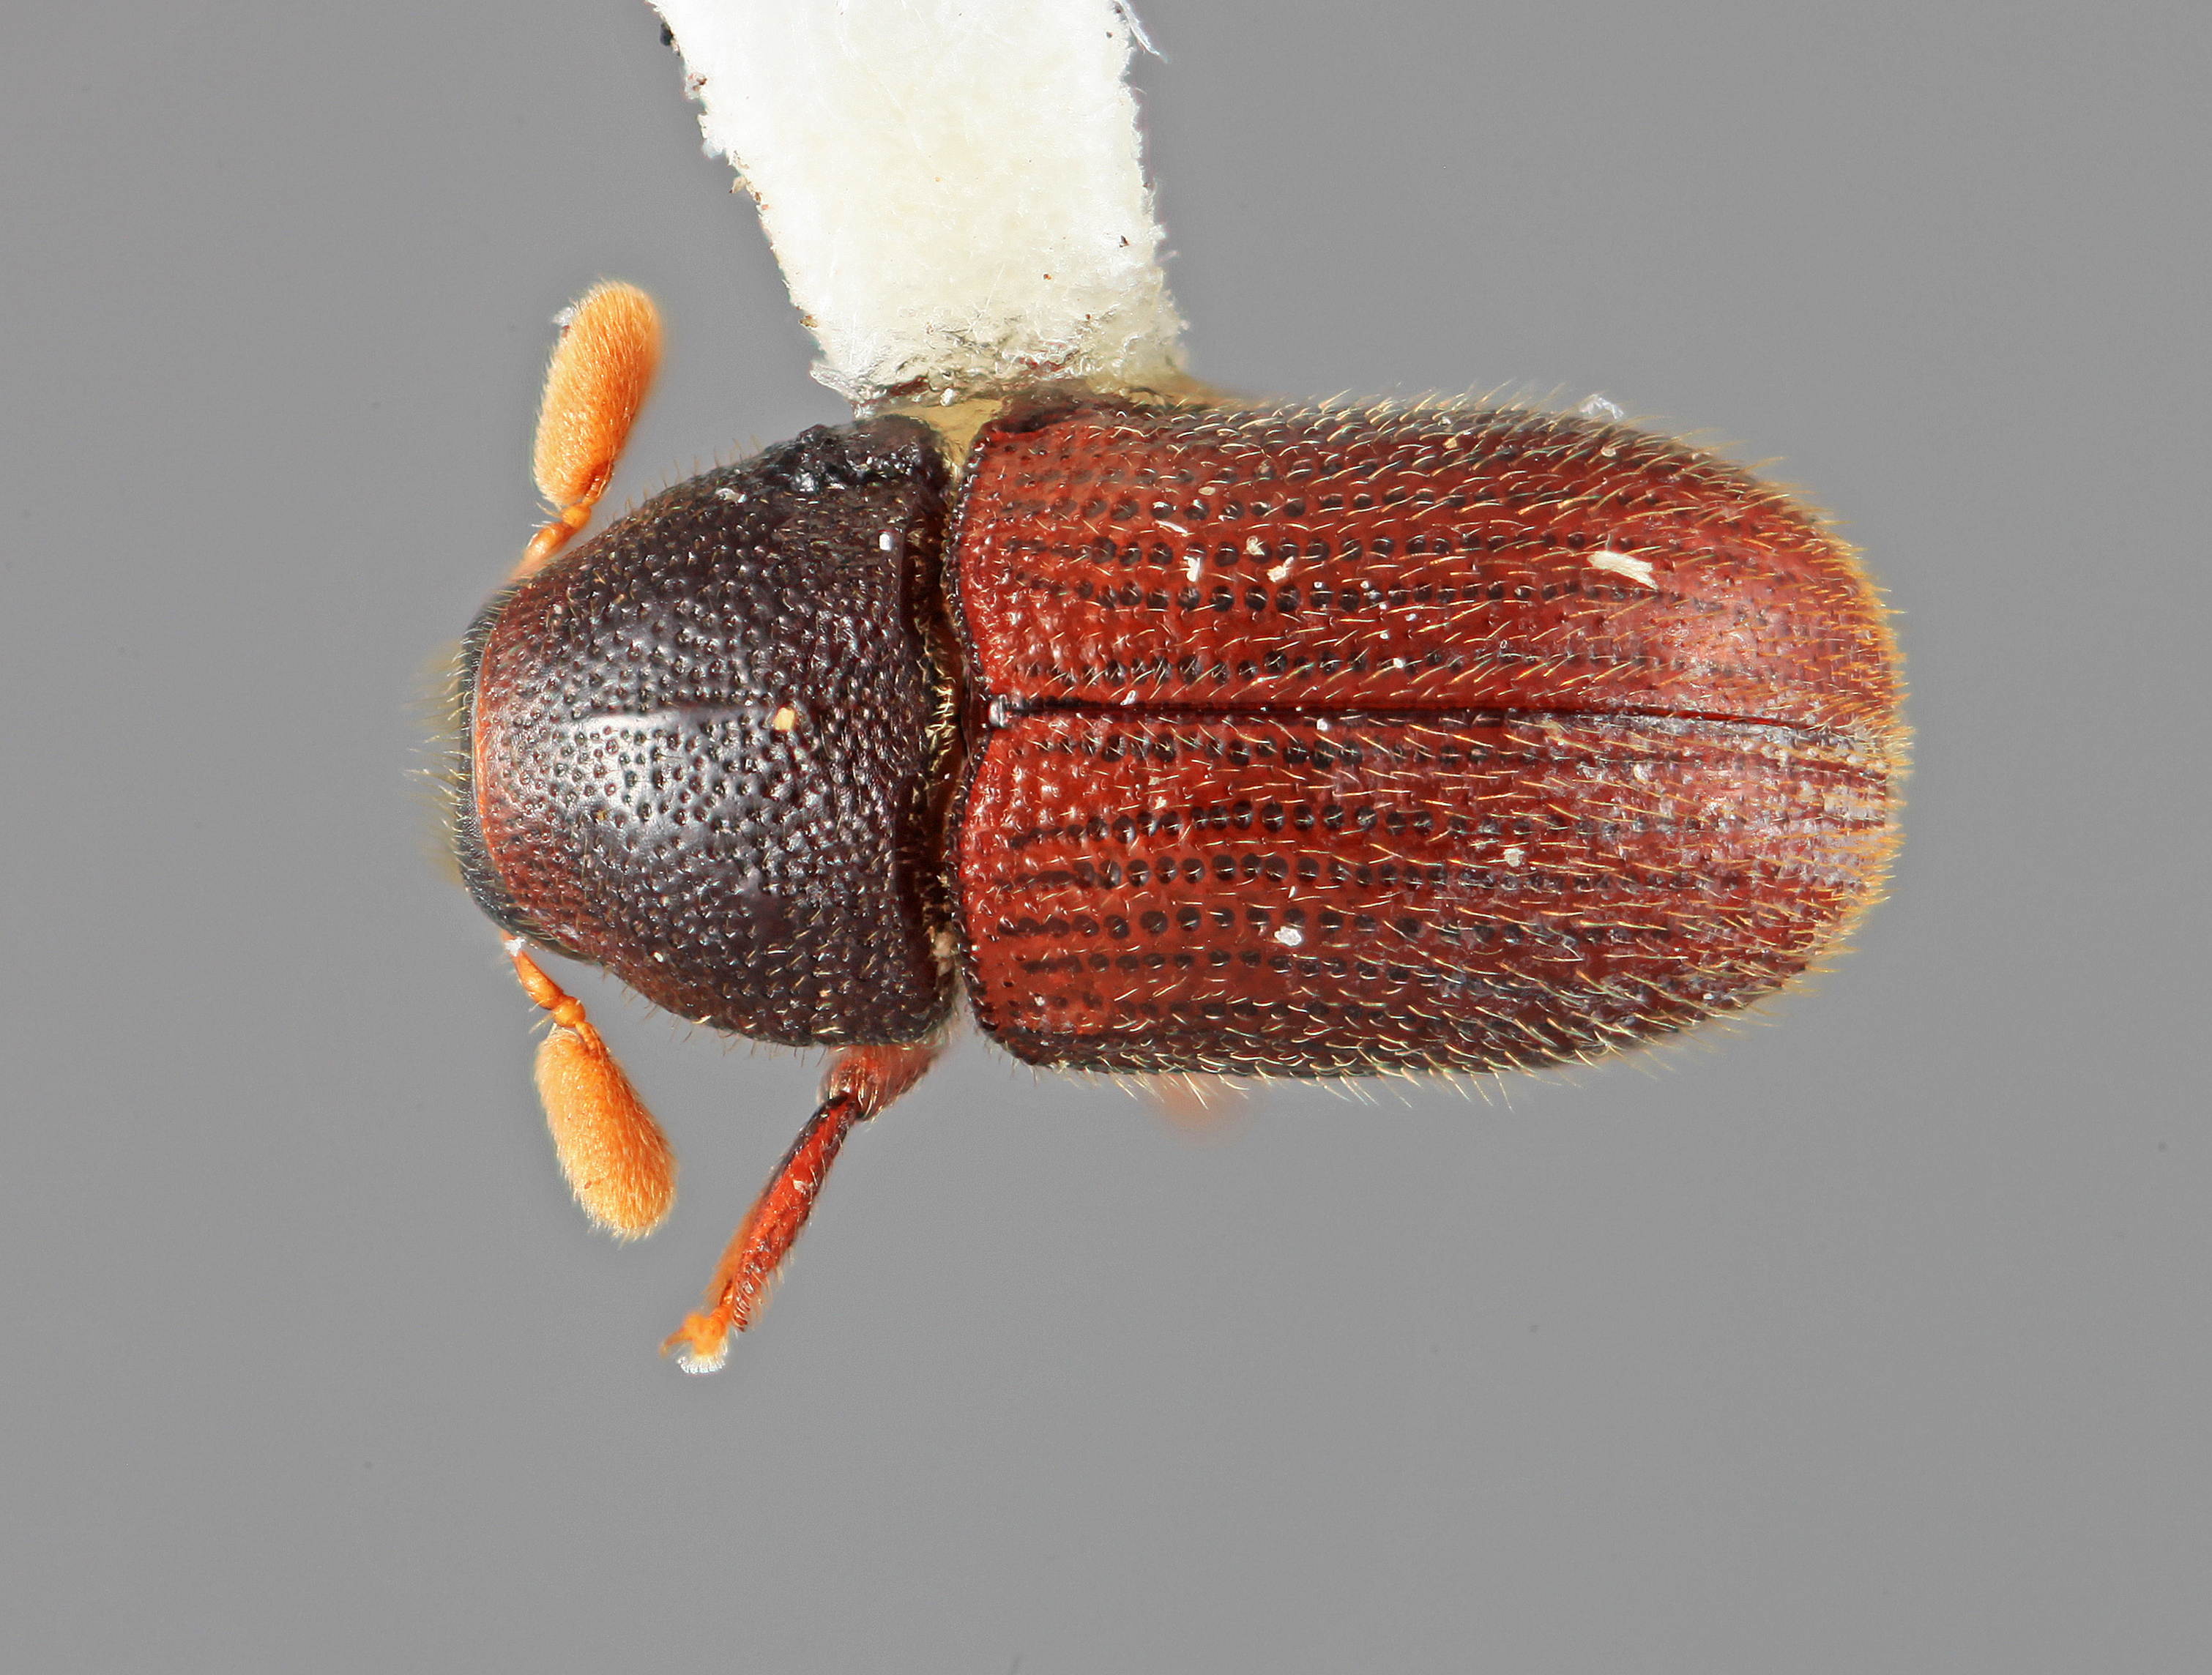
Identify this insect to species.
Chramesus macrocornis
